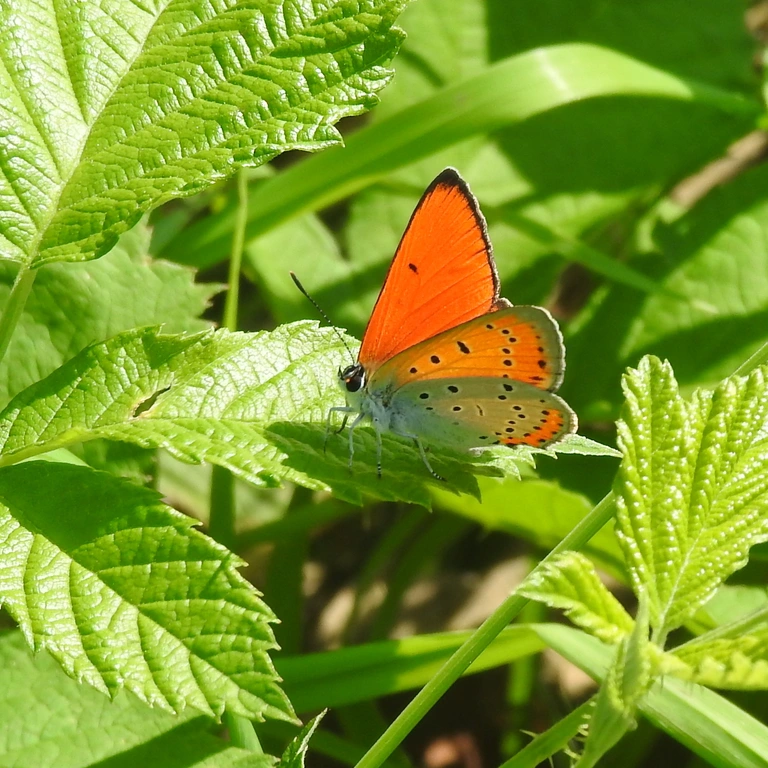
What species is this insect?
Lycaena dispar
